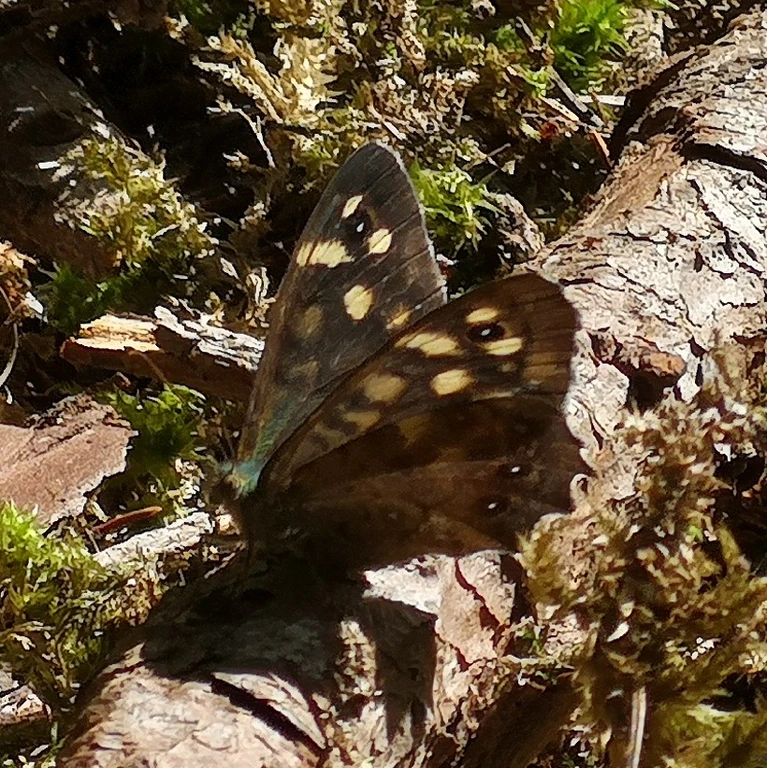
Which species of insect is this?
Pararge aegeria
